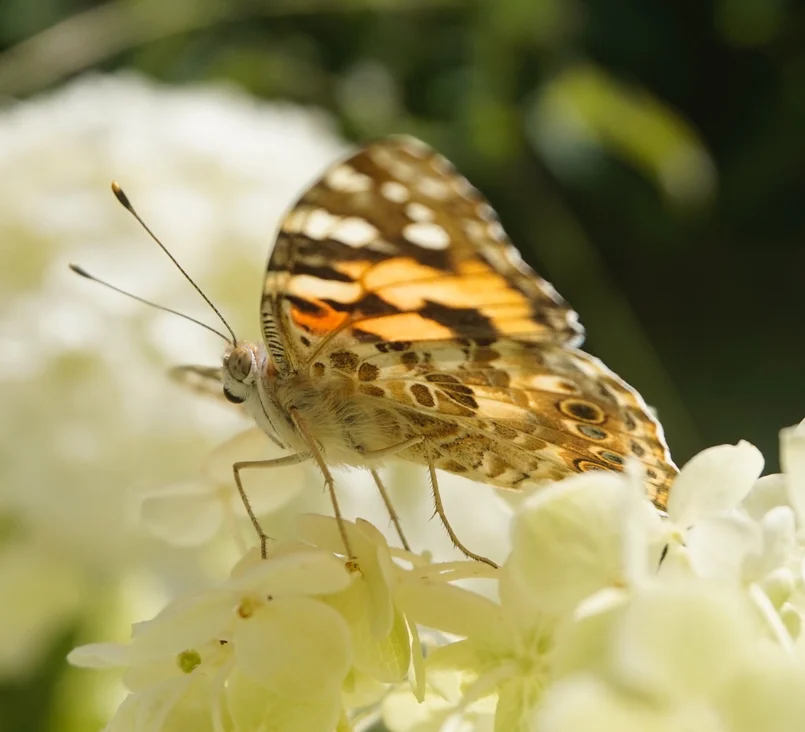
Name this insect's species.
Vanessa cardui
